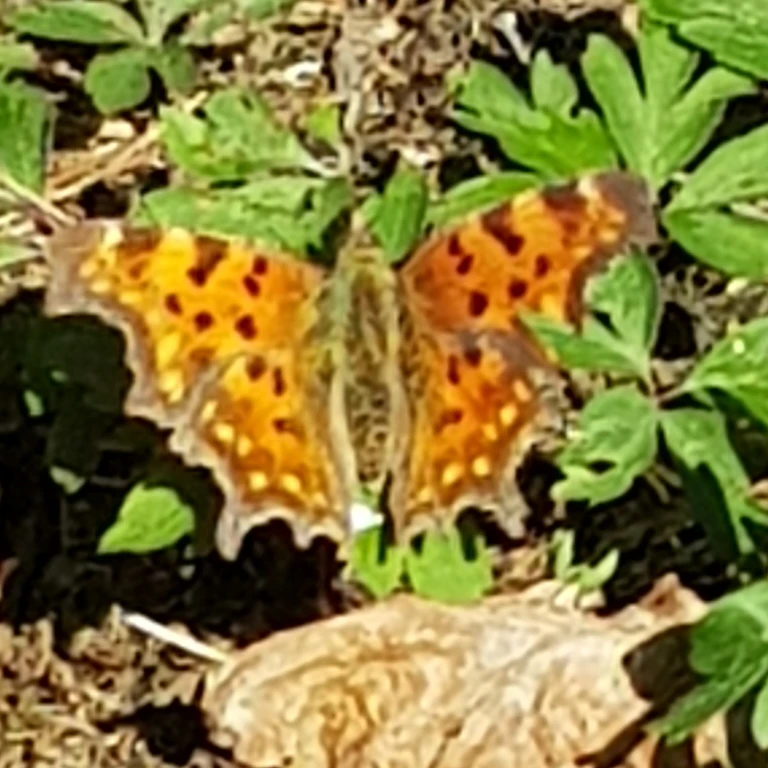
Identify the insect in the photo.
Polygonia c-album
